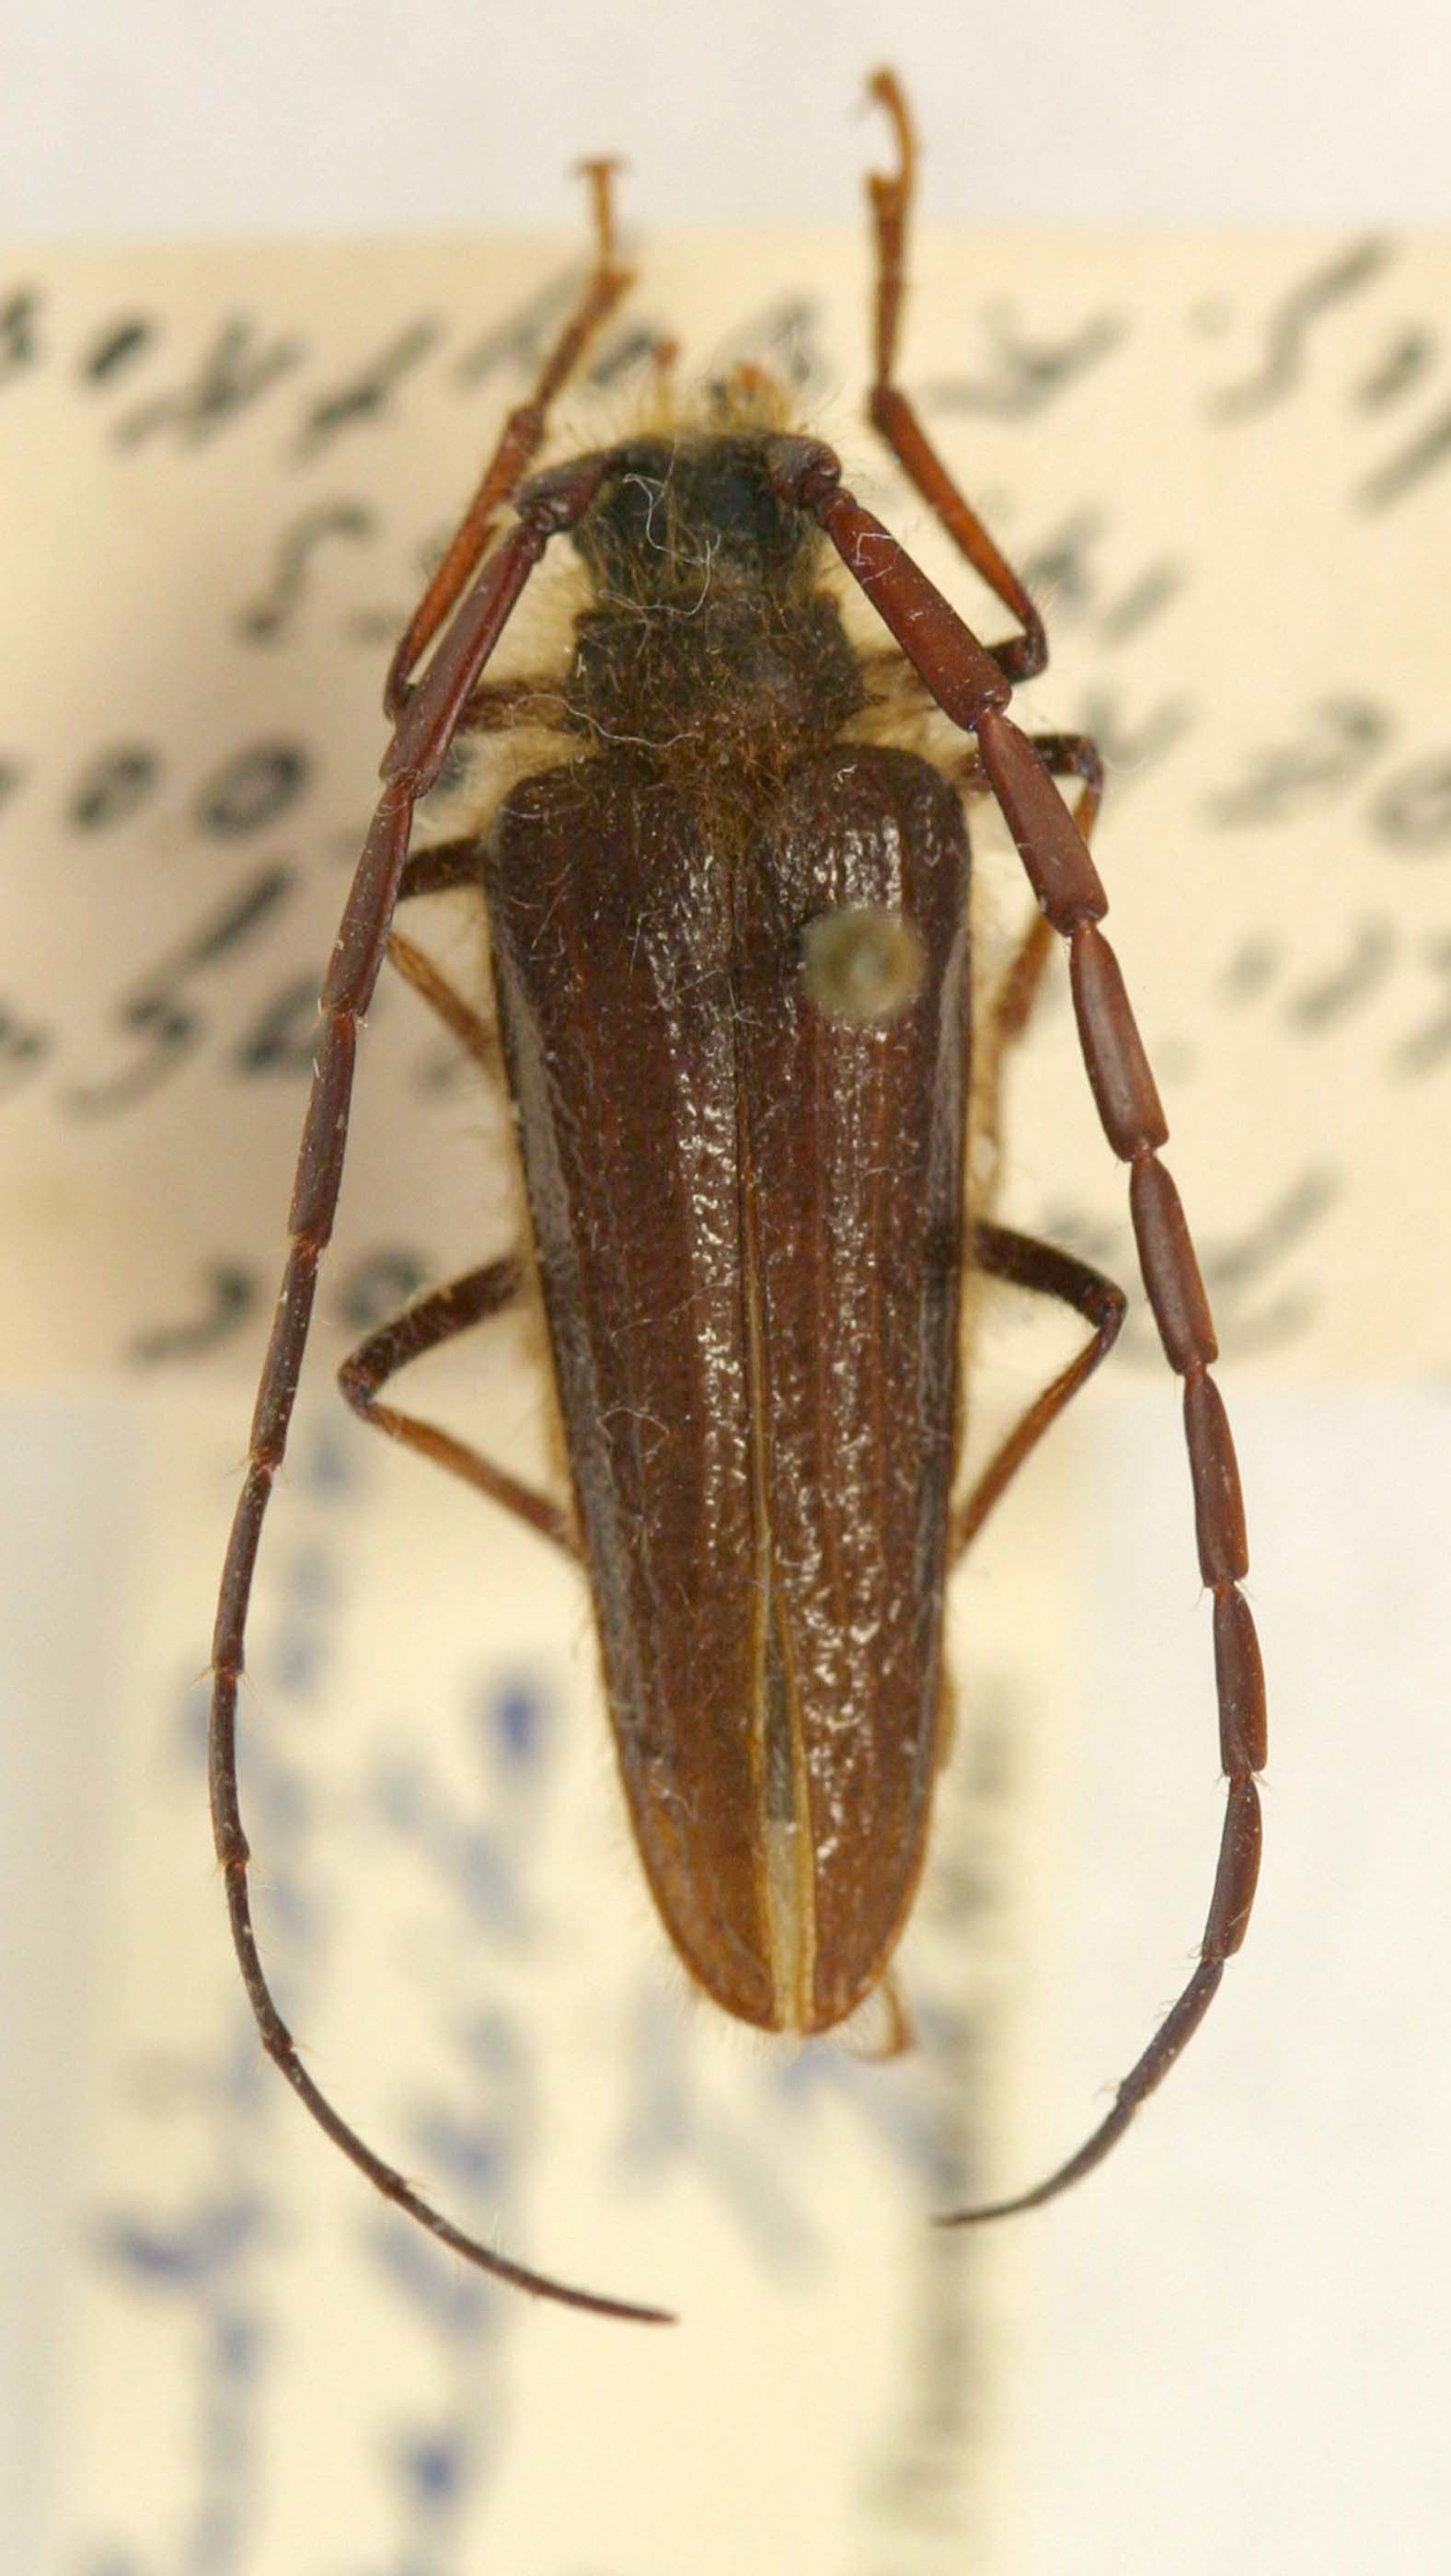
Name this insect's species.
Andinotrichoderes pellita
